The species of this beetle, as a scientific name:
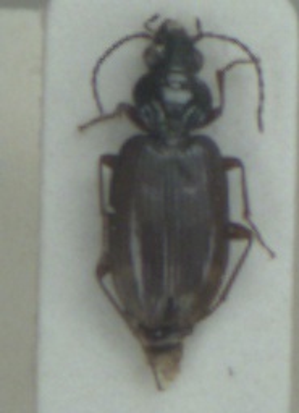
Bembidion iricolor
